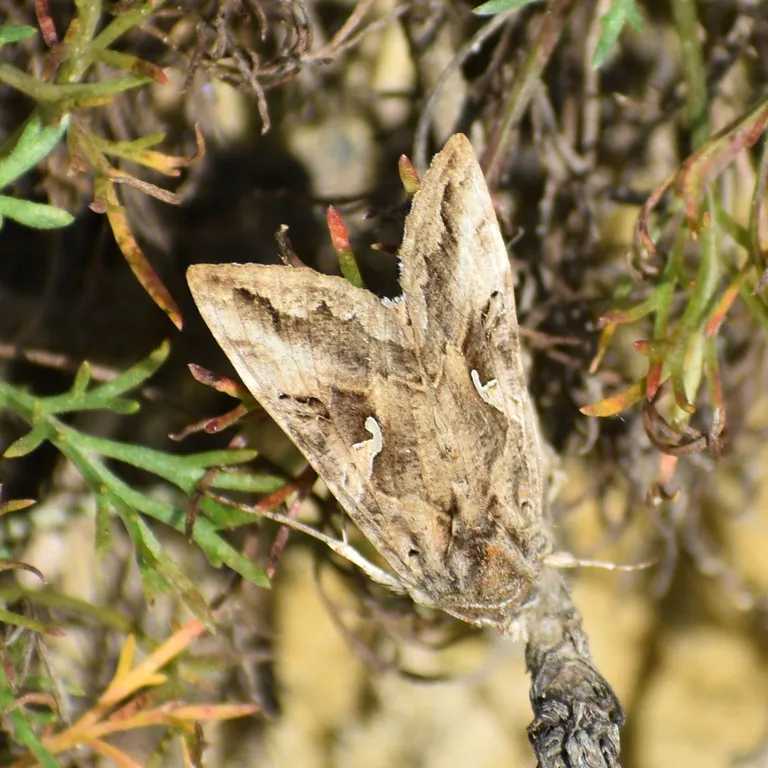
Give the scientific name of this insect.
Autographa gamma
